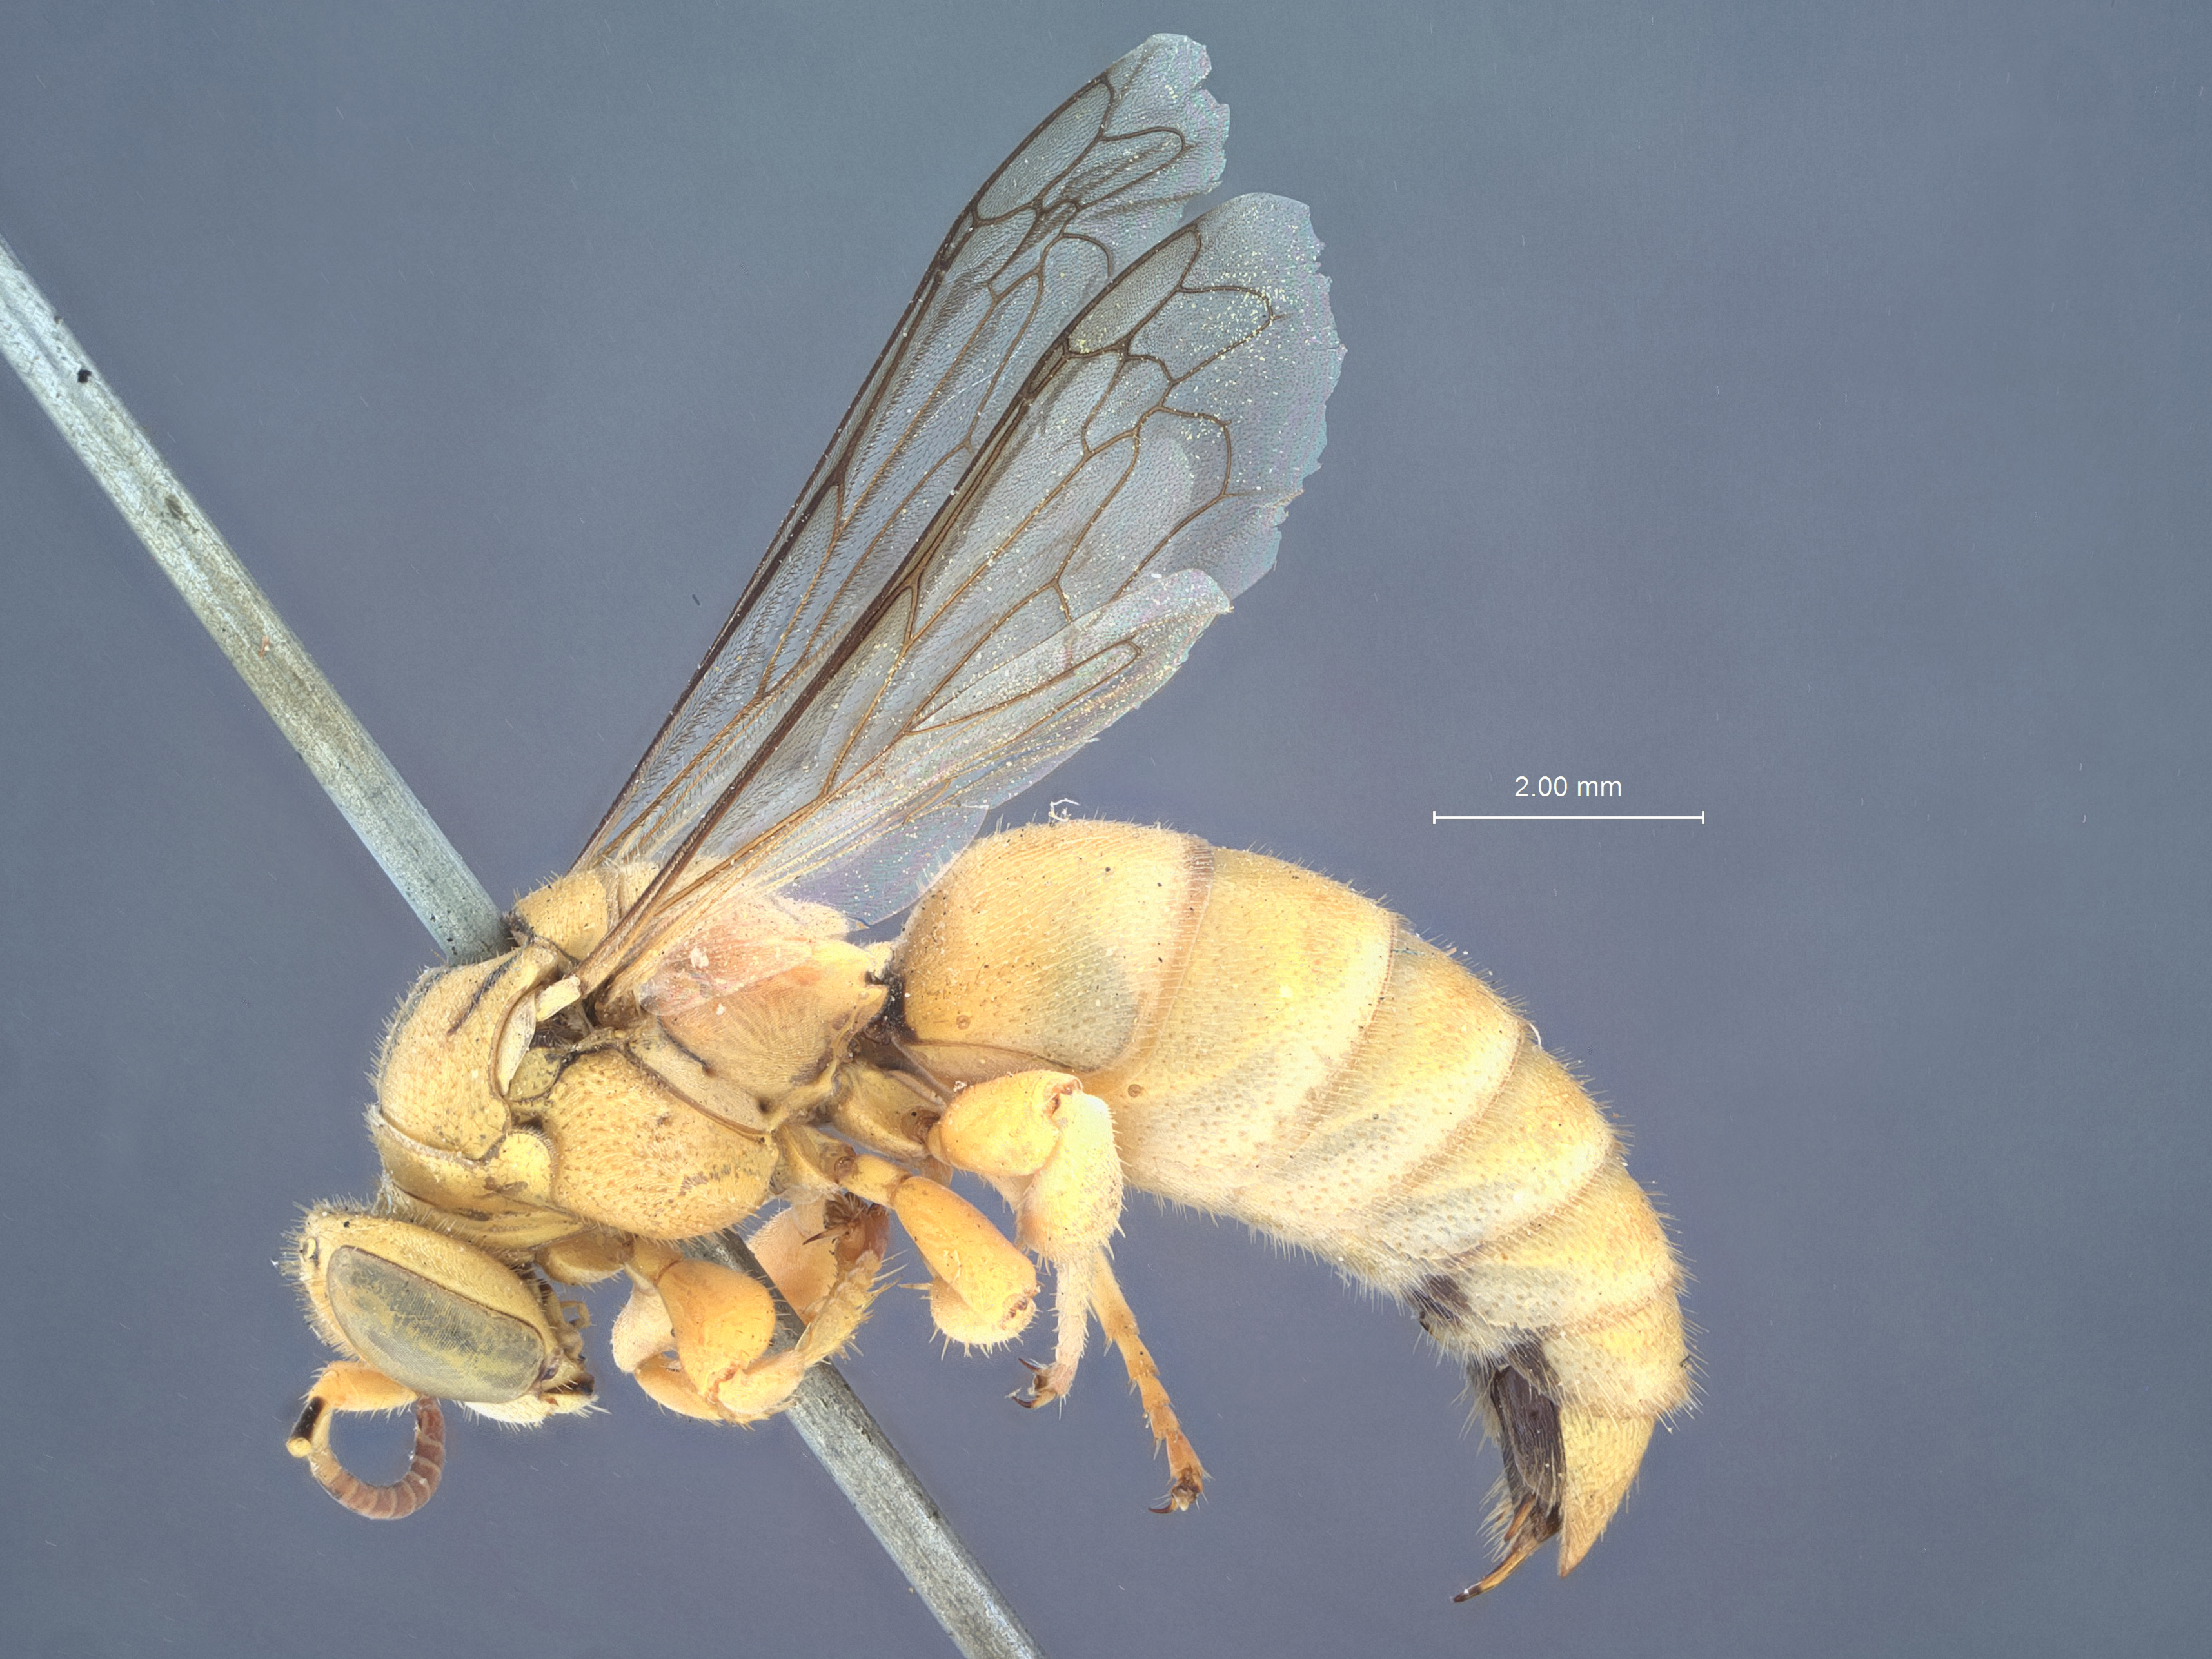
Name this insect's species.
Stizus flavus
